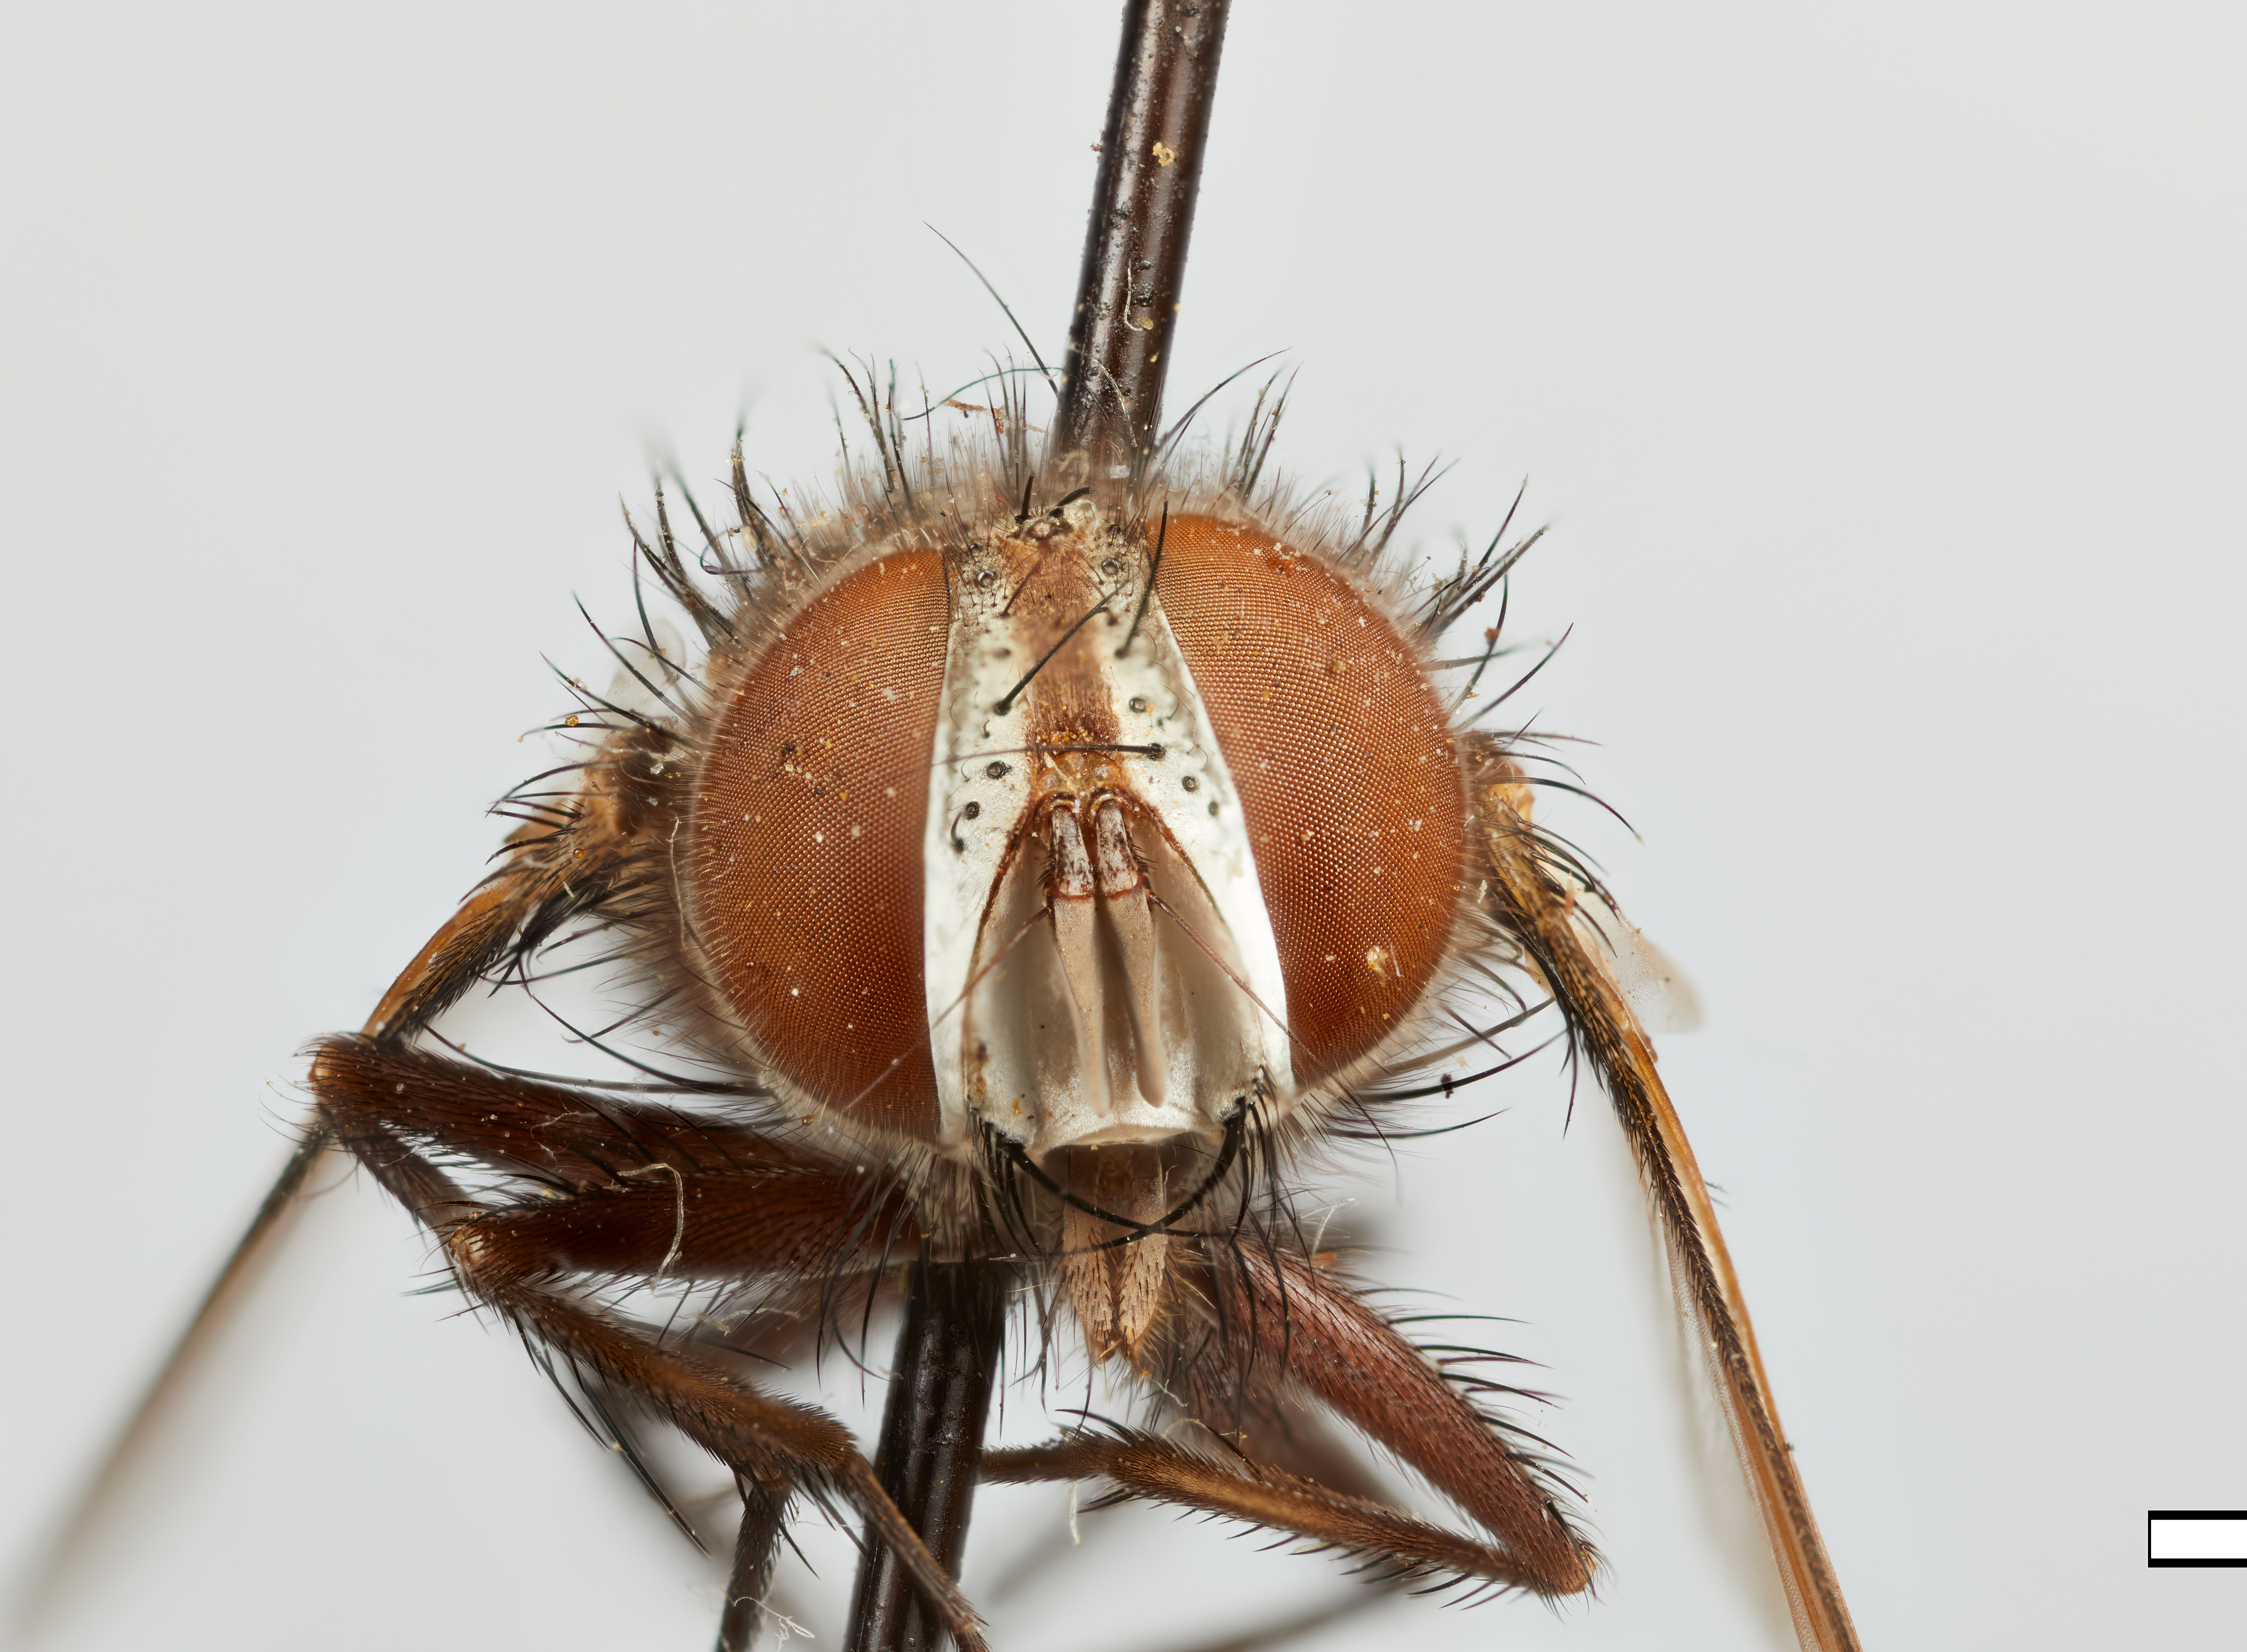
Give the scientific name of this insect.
Zenillia formosa
